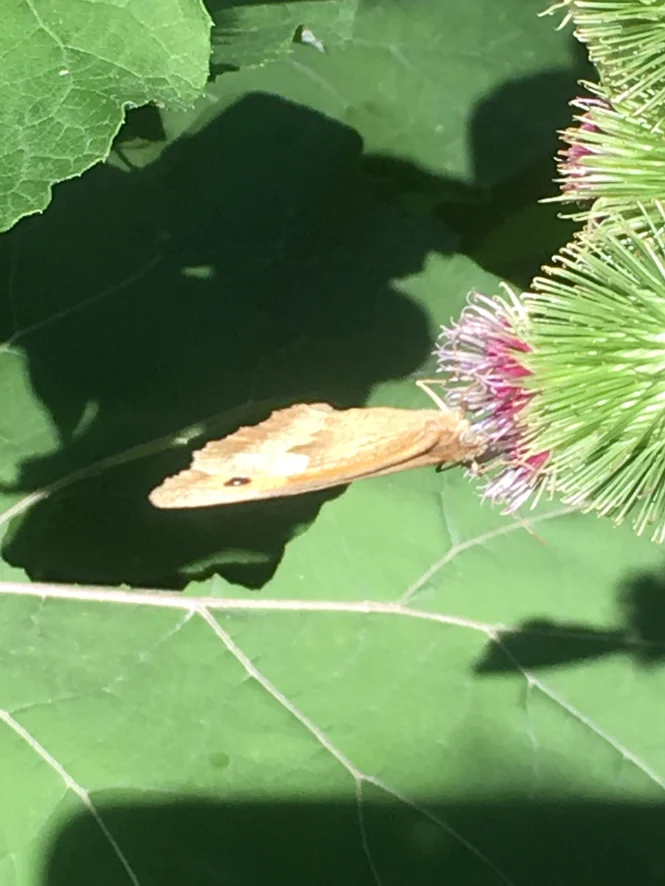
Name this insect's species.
Maniola jurtina
